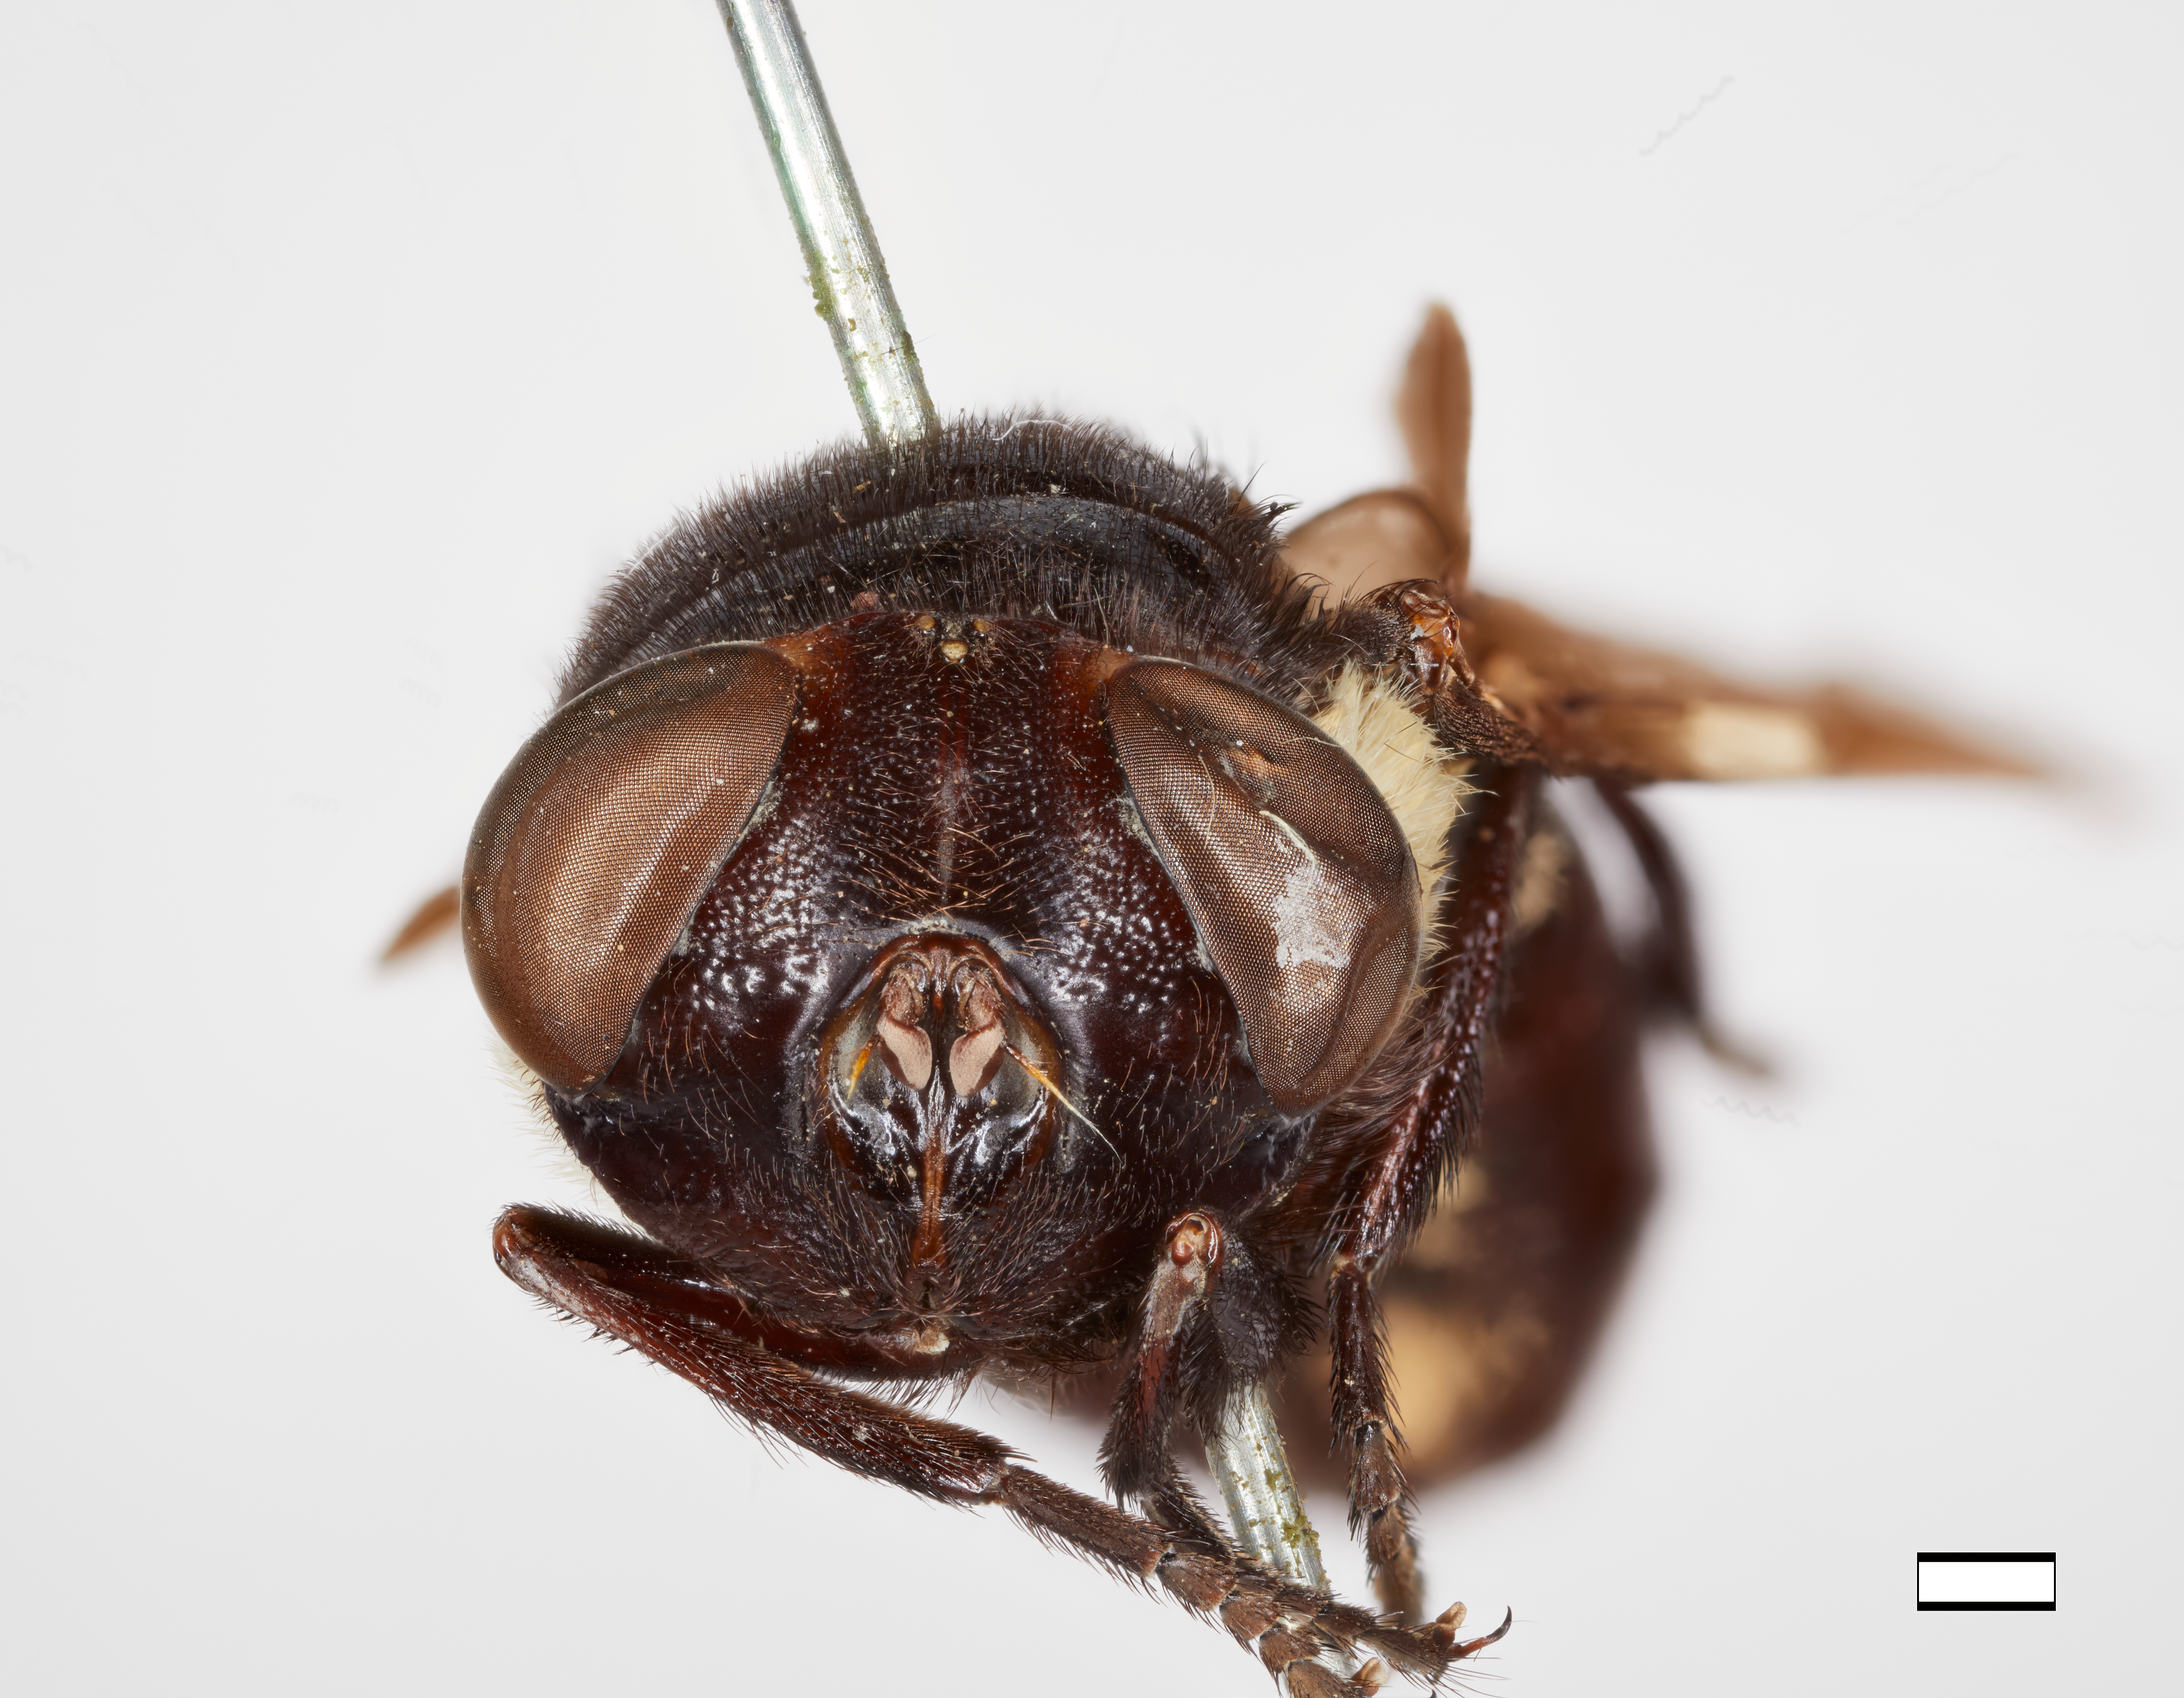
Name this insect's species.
Cuterebra polita
